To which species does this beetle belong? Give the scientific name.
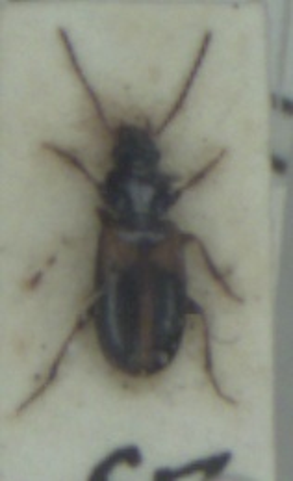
Acupalpus meridianus
